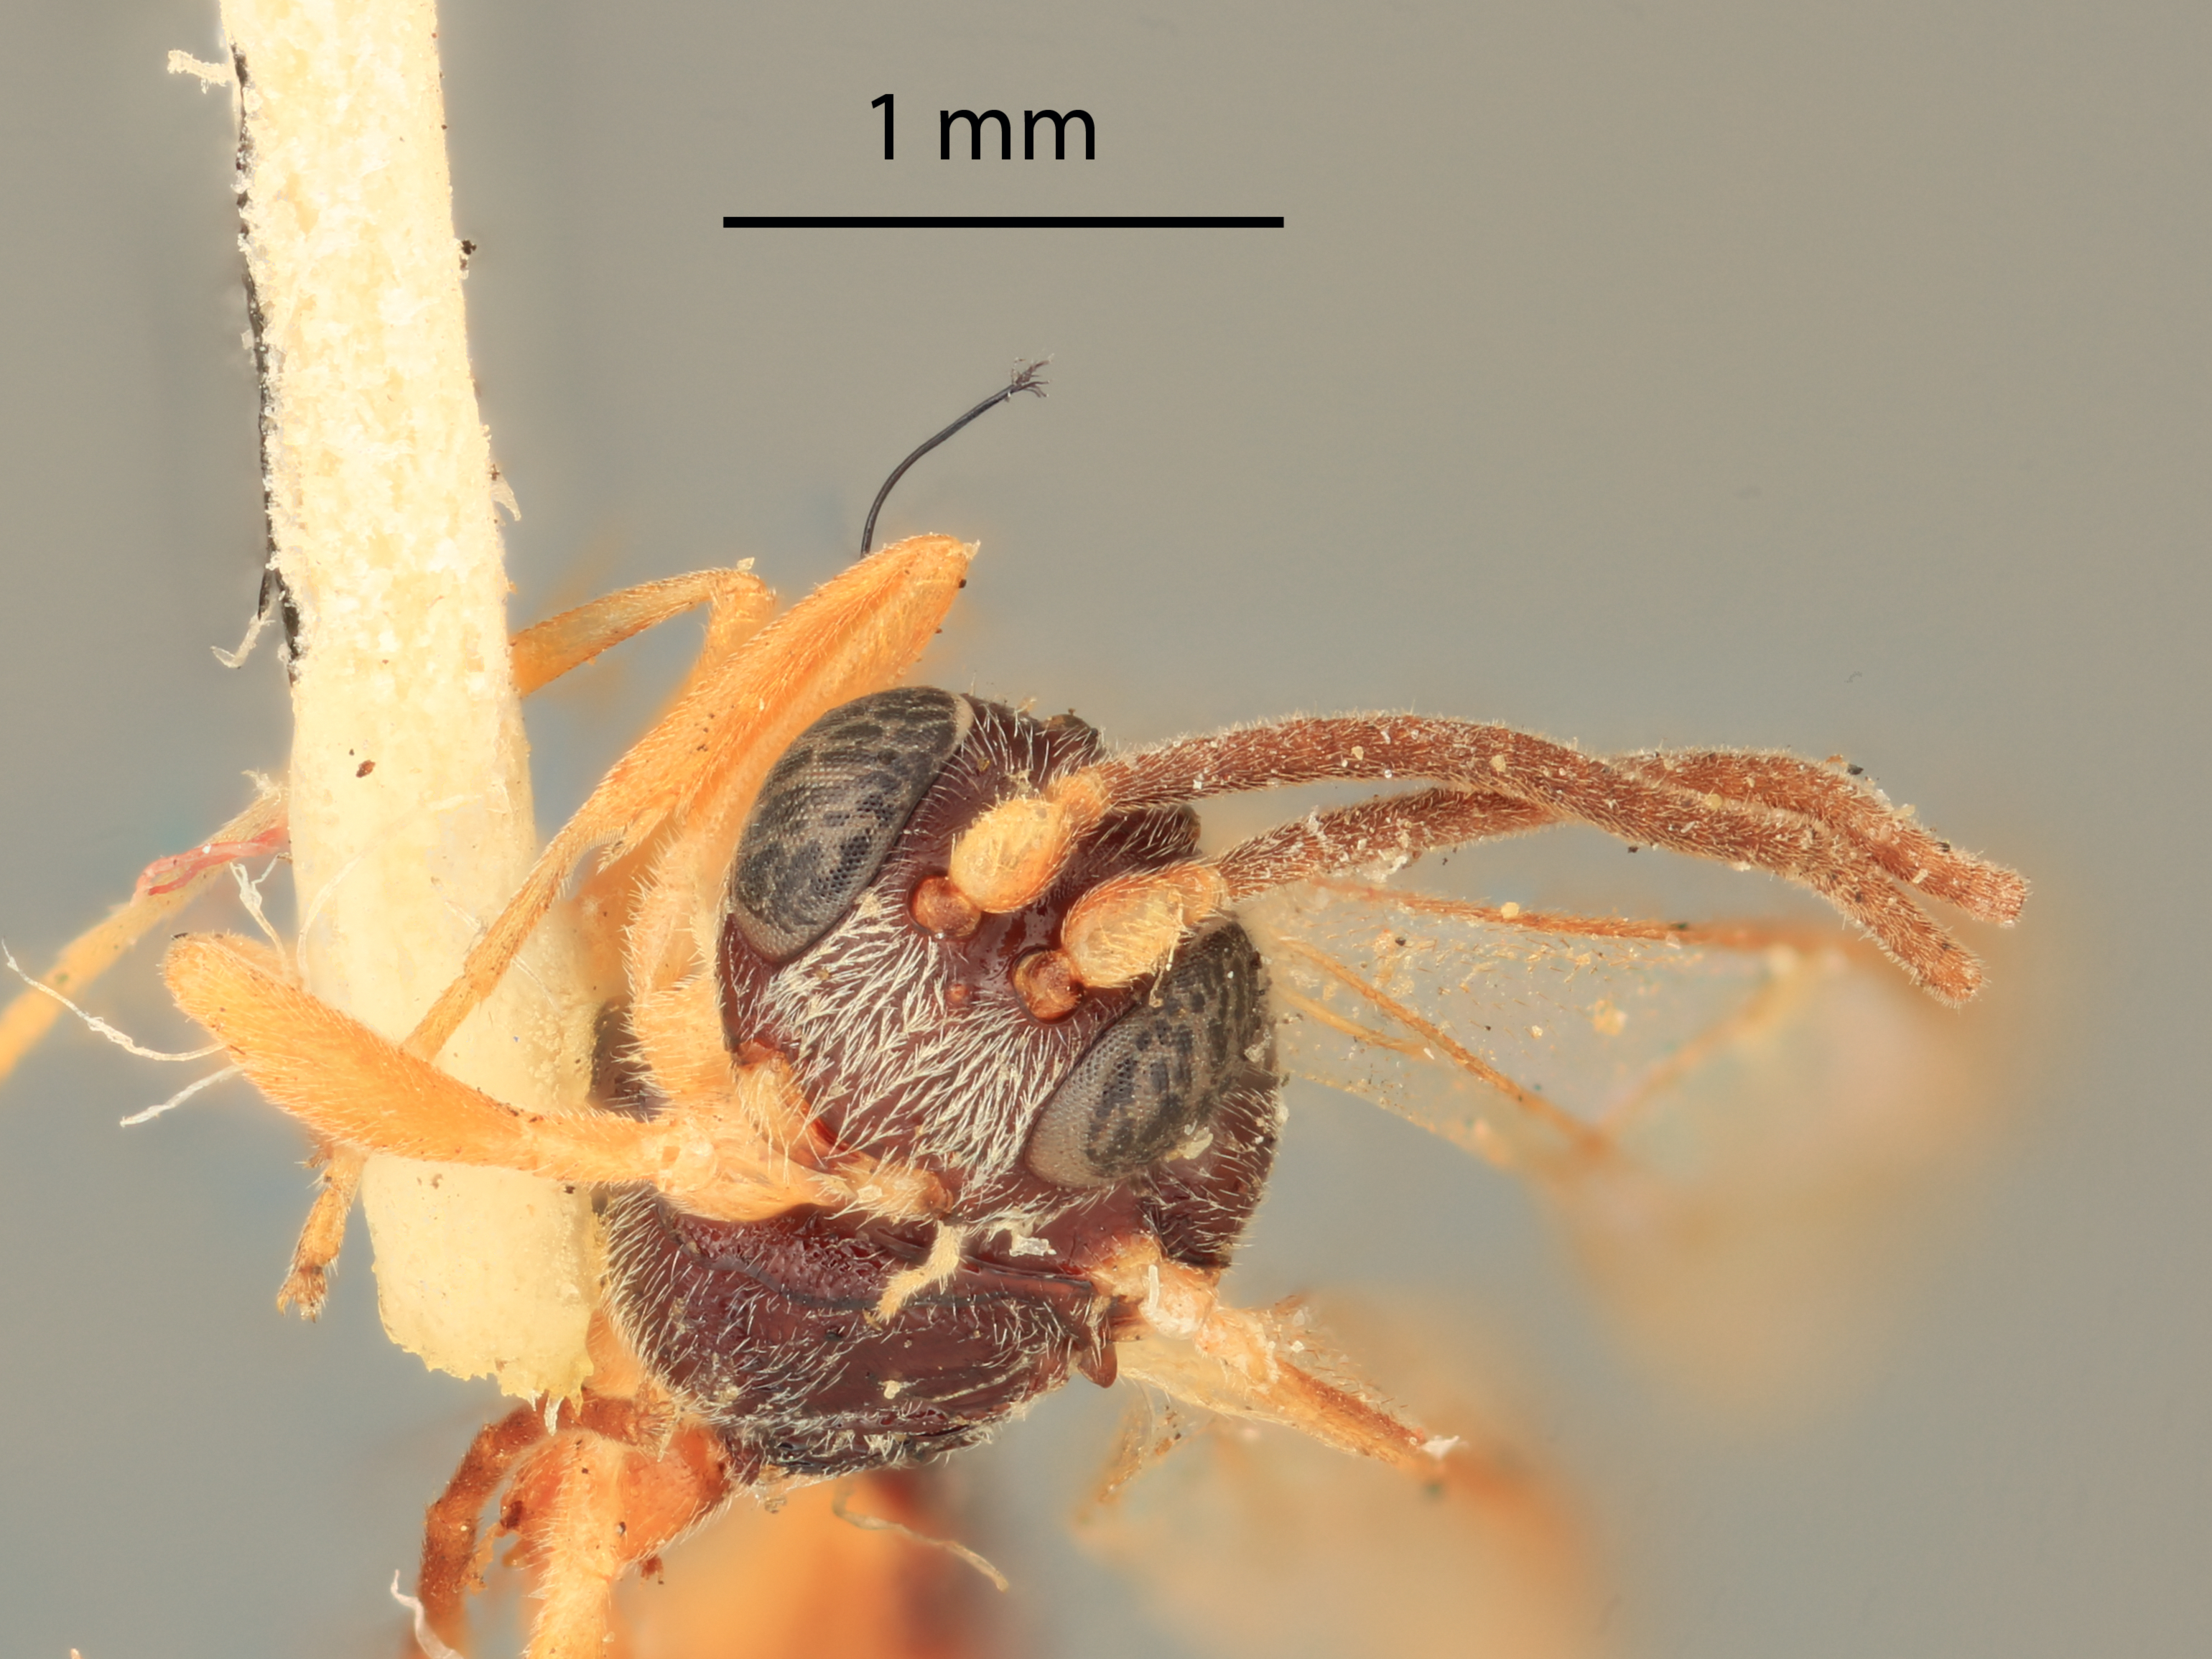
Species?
Hemiteles lonicerae
